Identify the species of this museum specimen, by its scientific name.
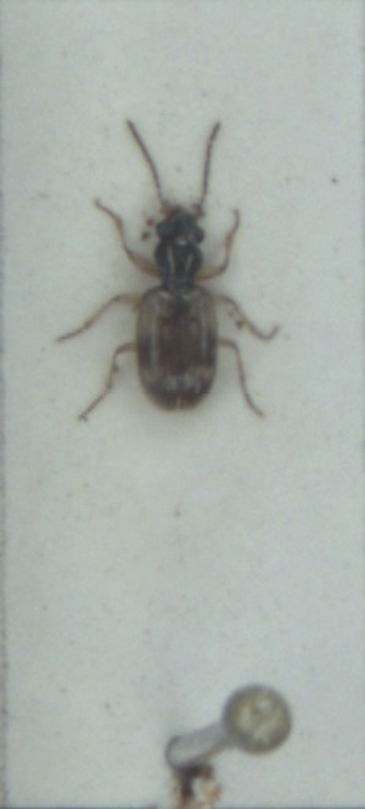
Bembidion articulatum
